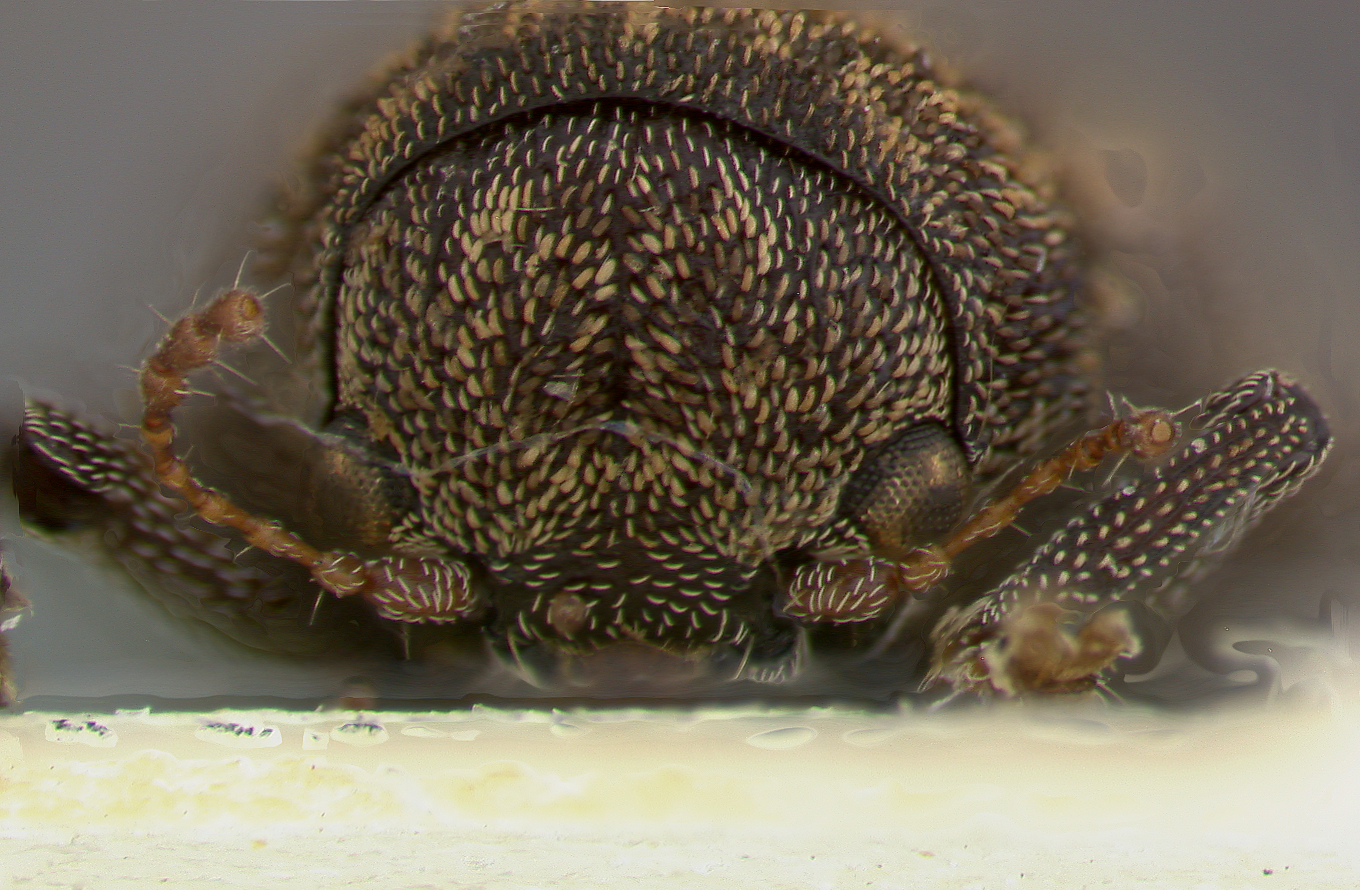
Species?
Myochrous mamorensis
